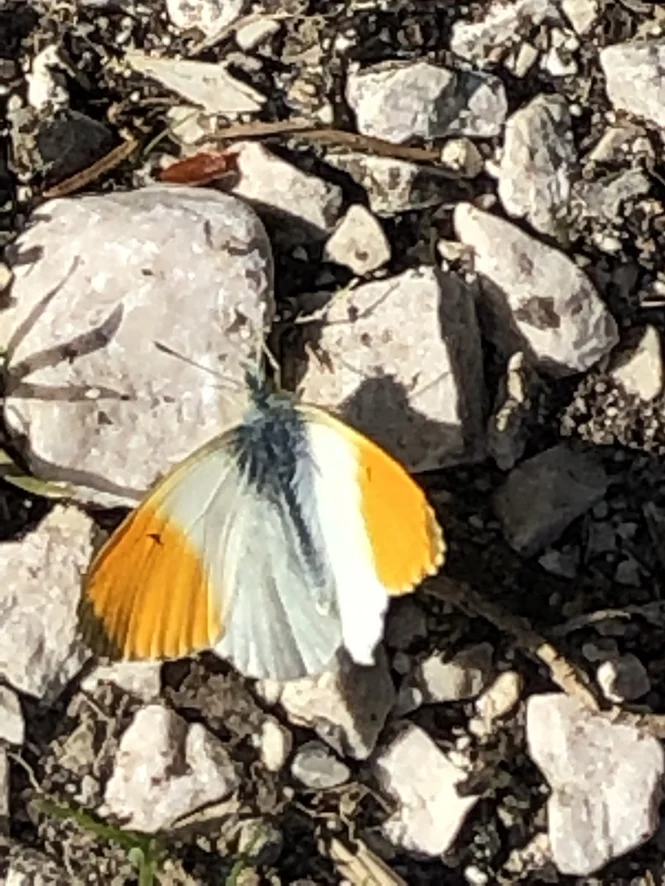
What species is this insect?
Anthocharis cardamines
